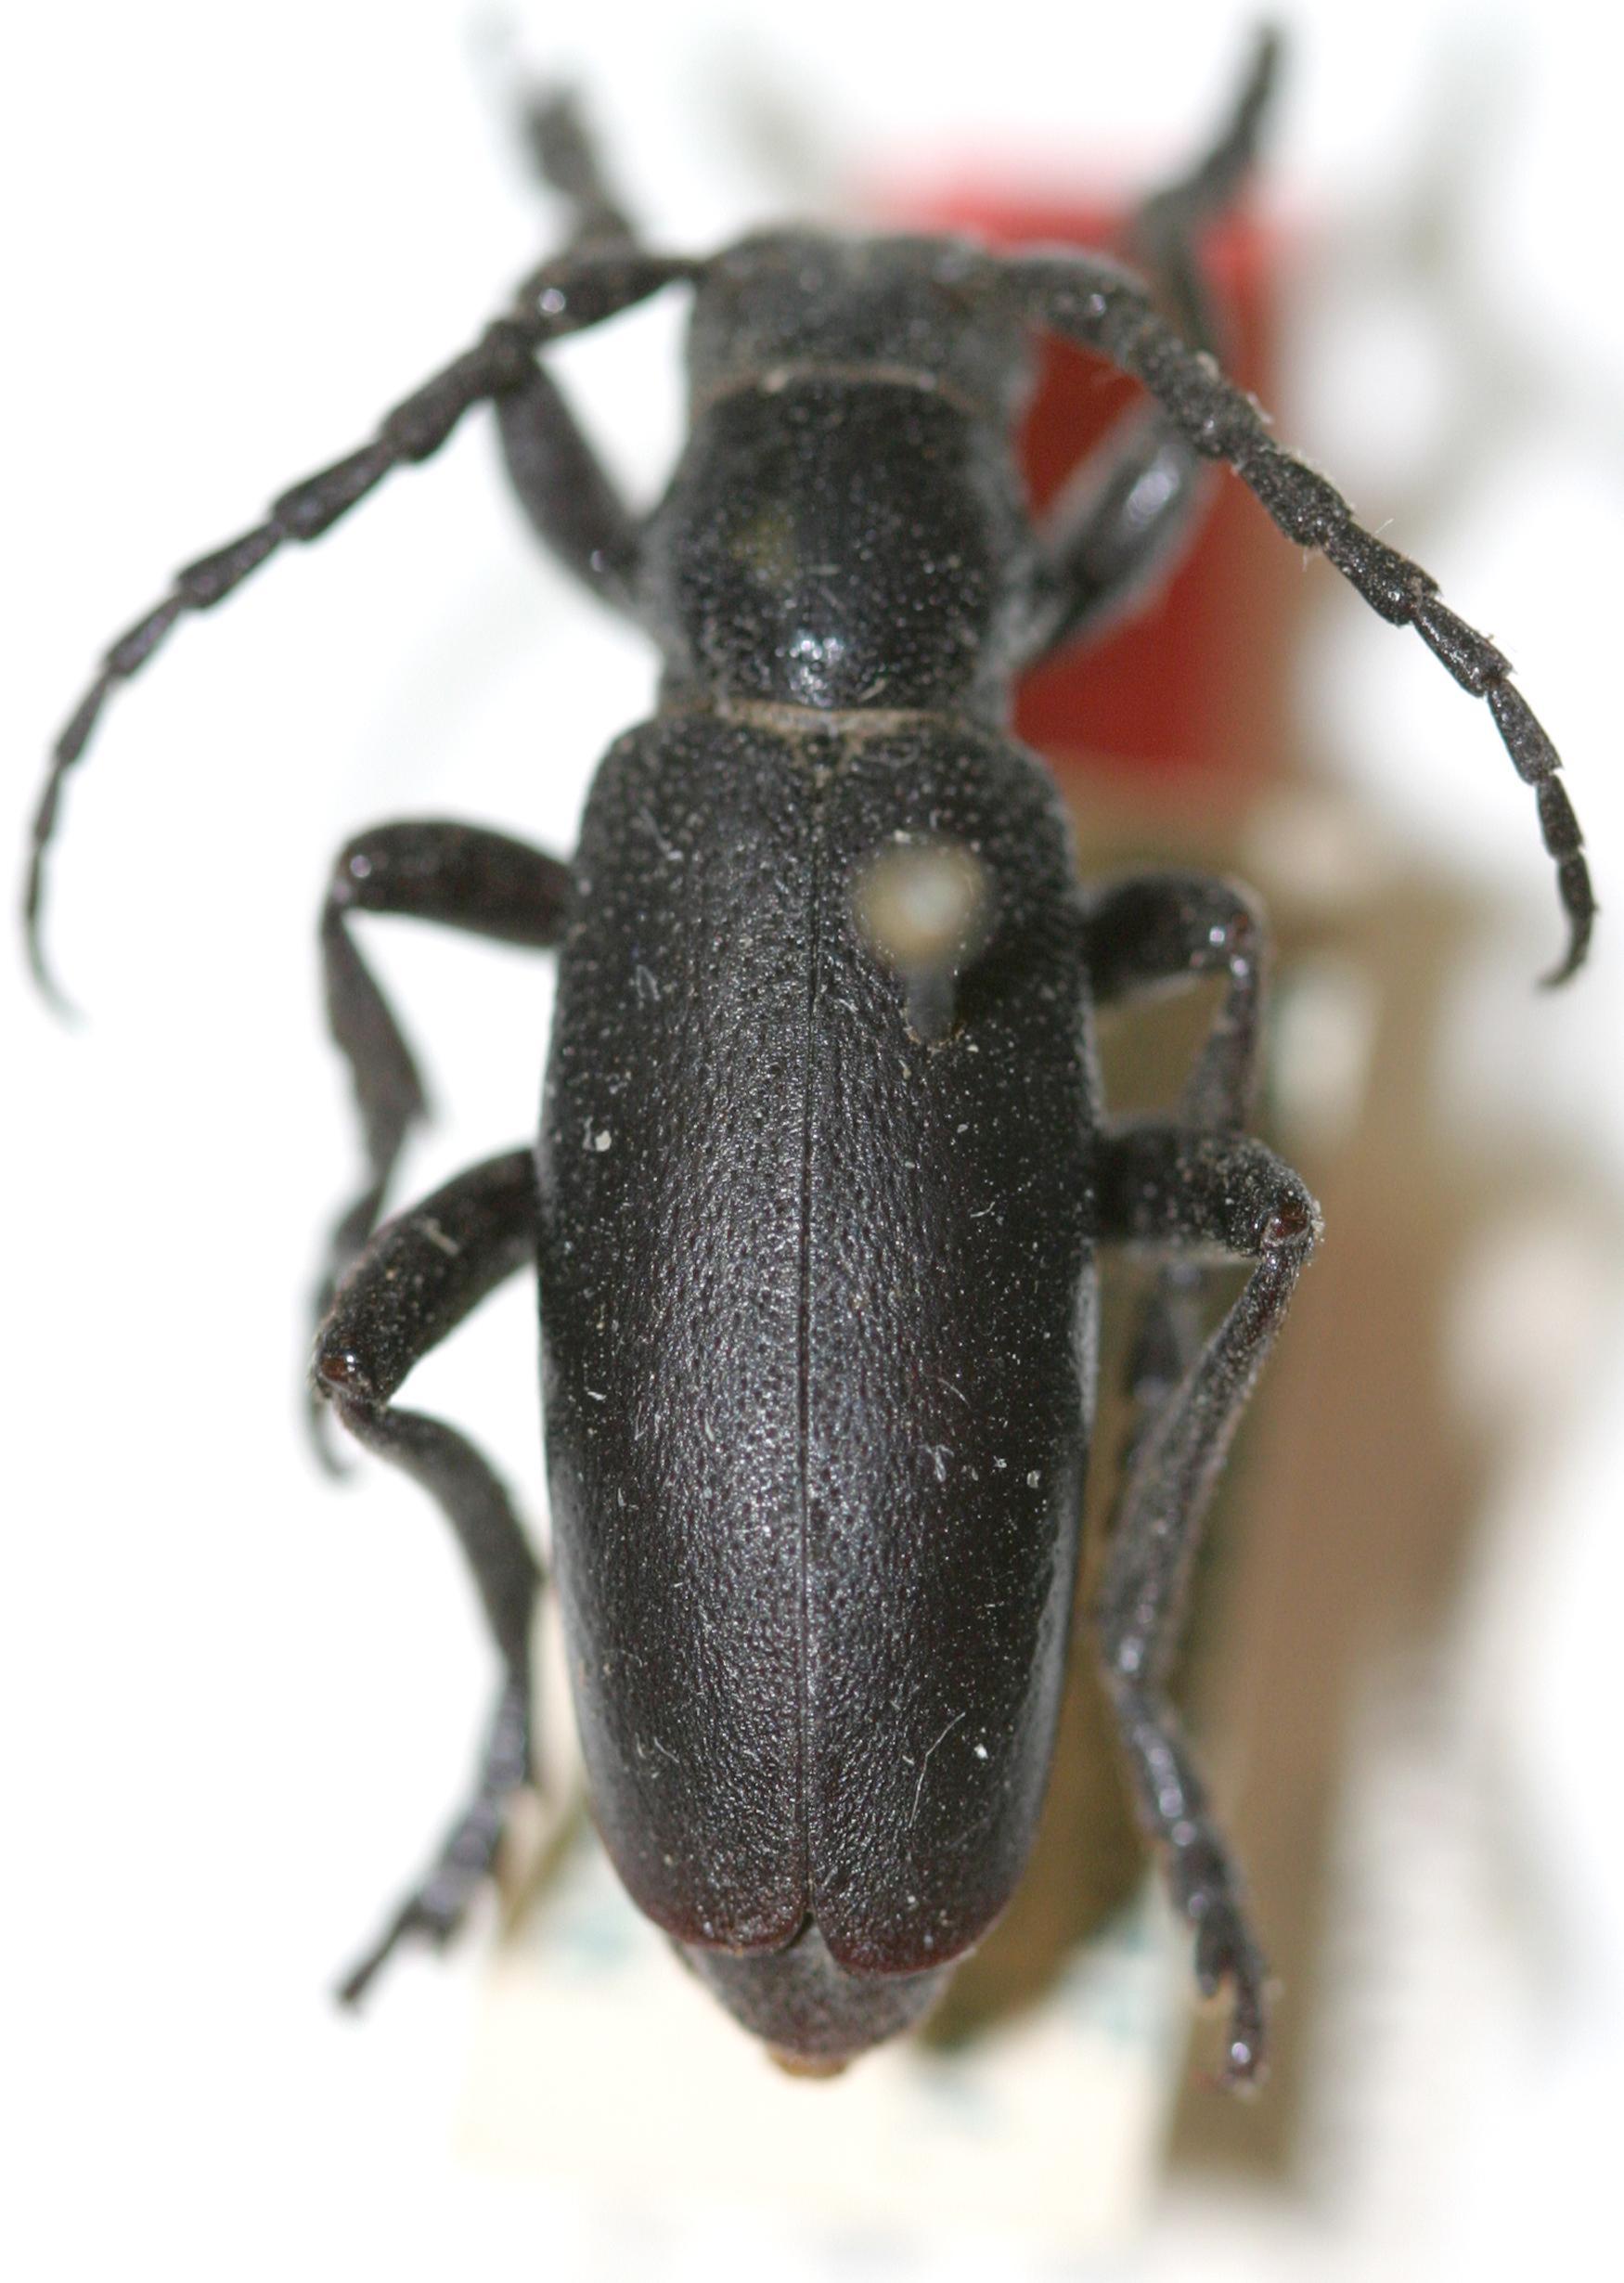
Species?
Dorcadion aethiops
